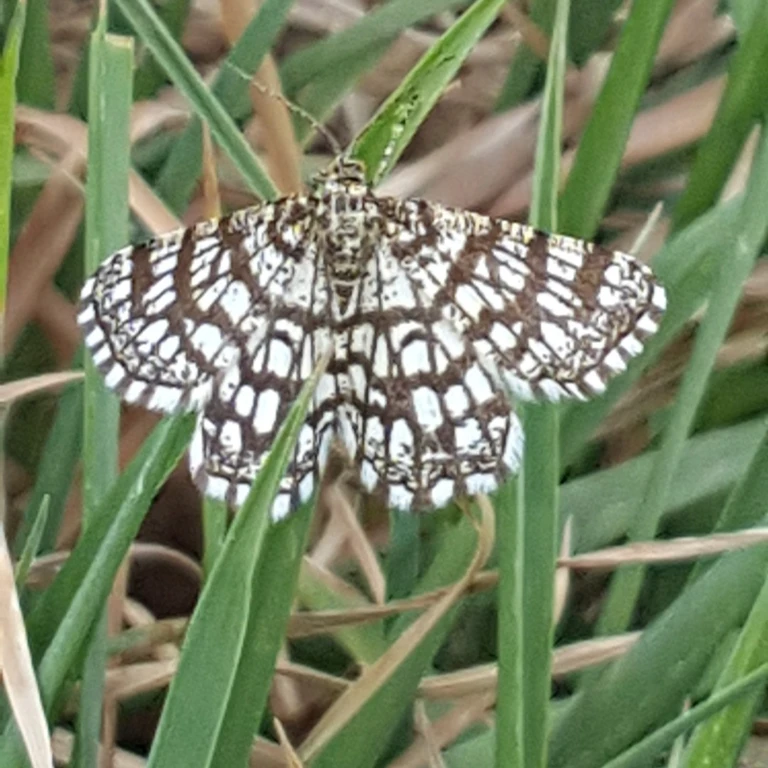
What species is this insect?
Chiasmia clathrata
